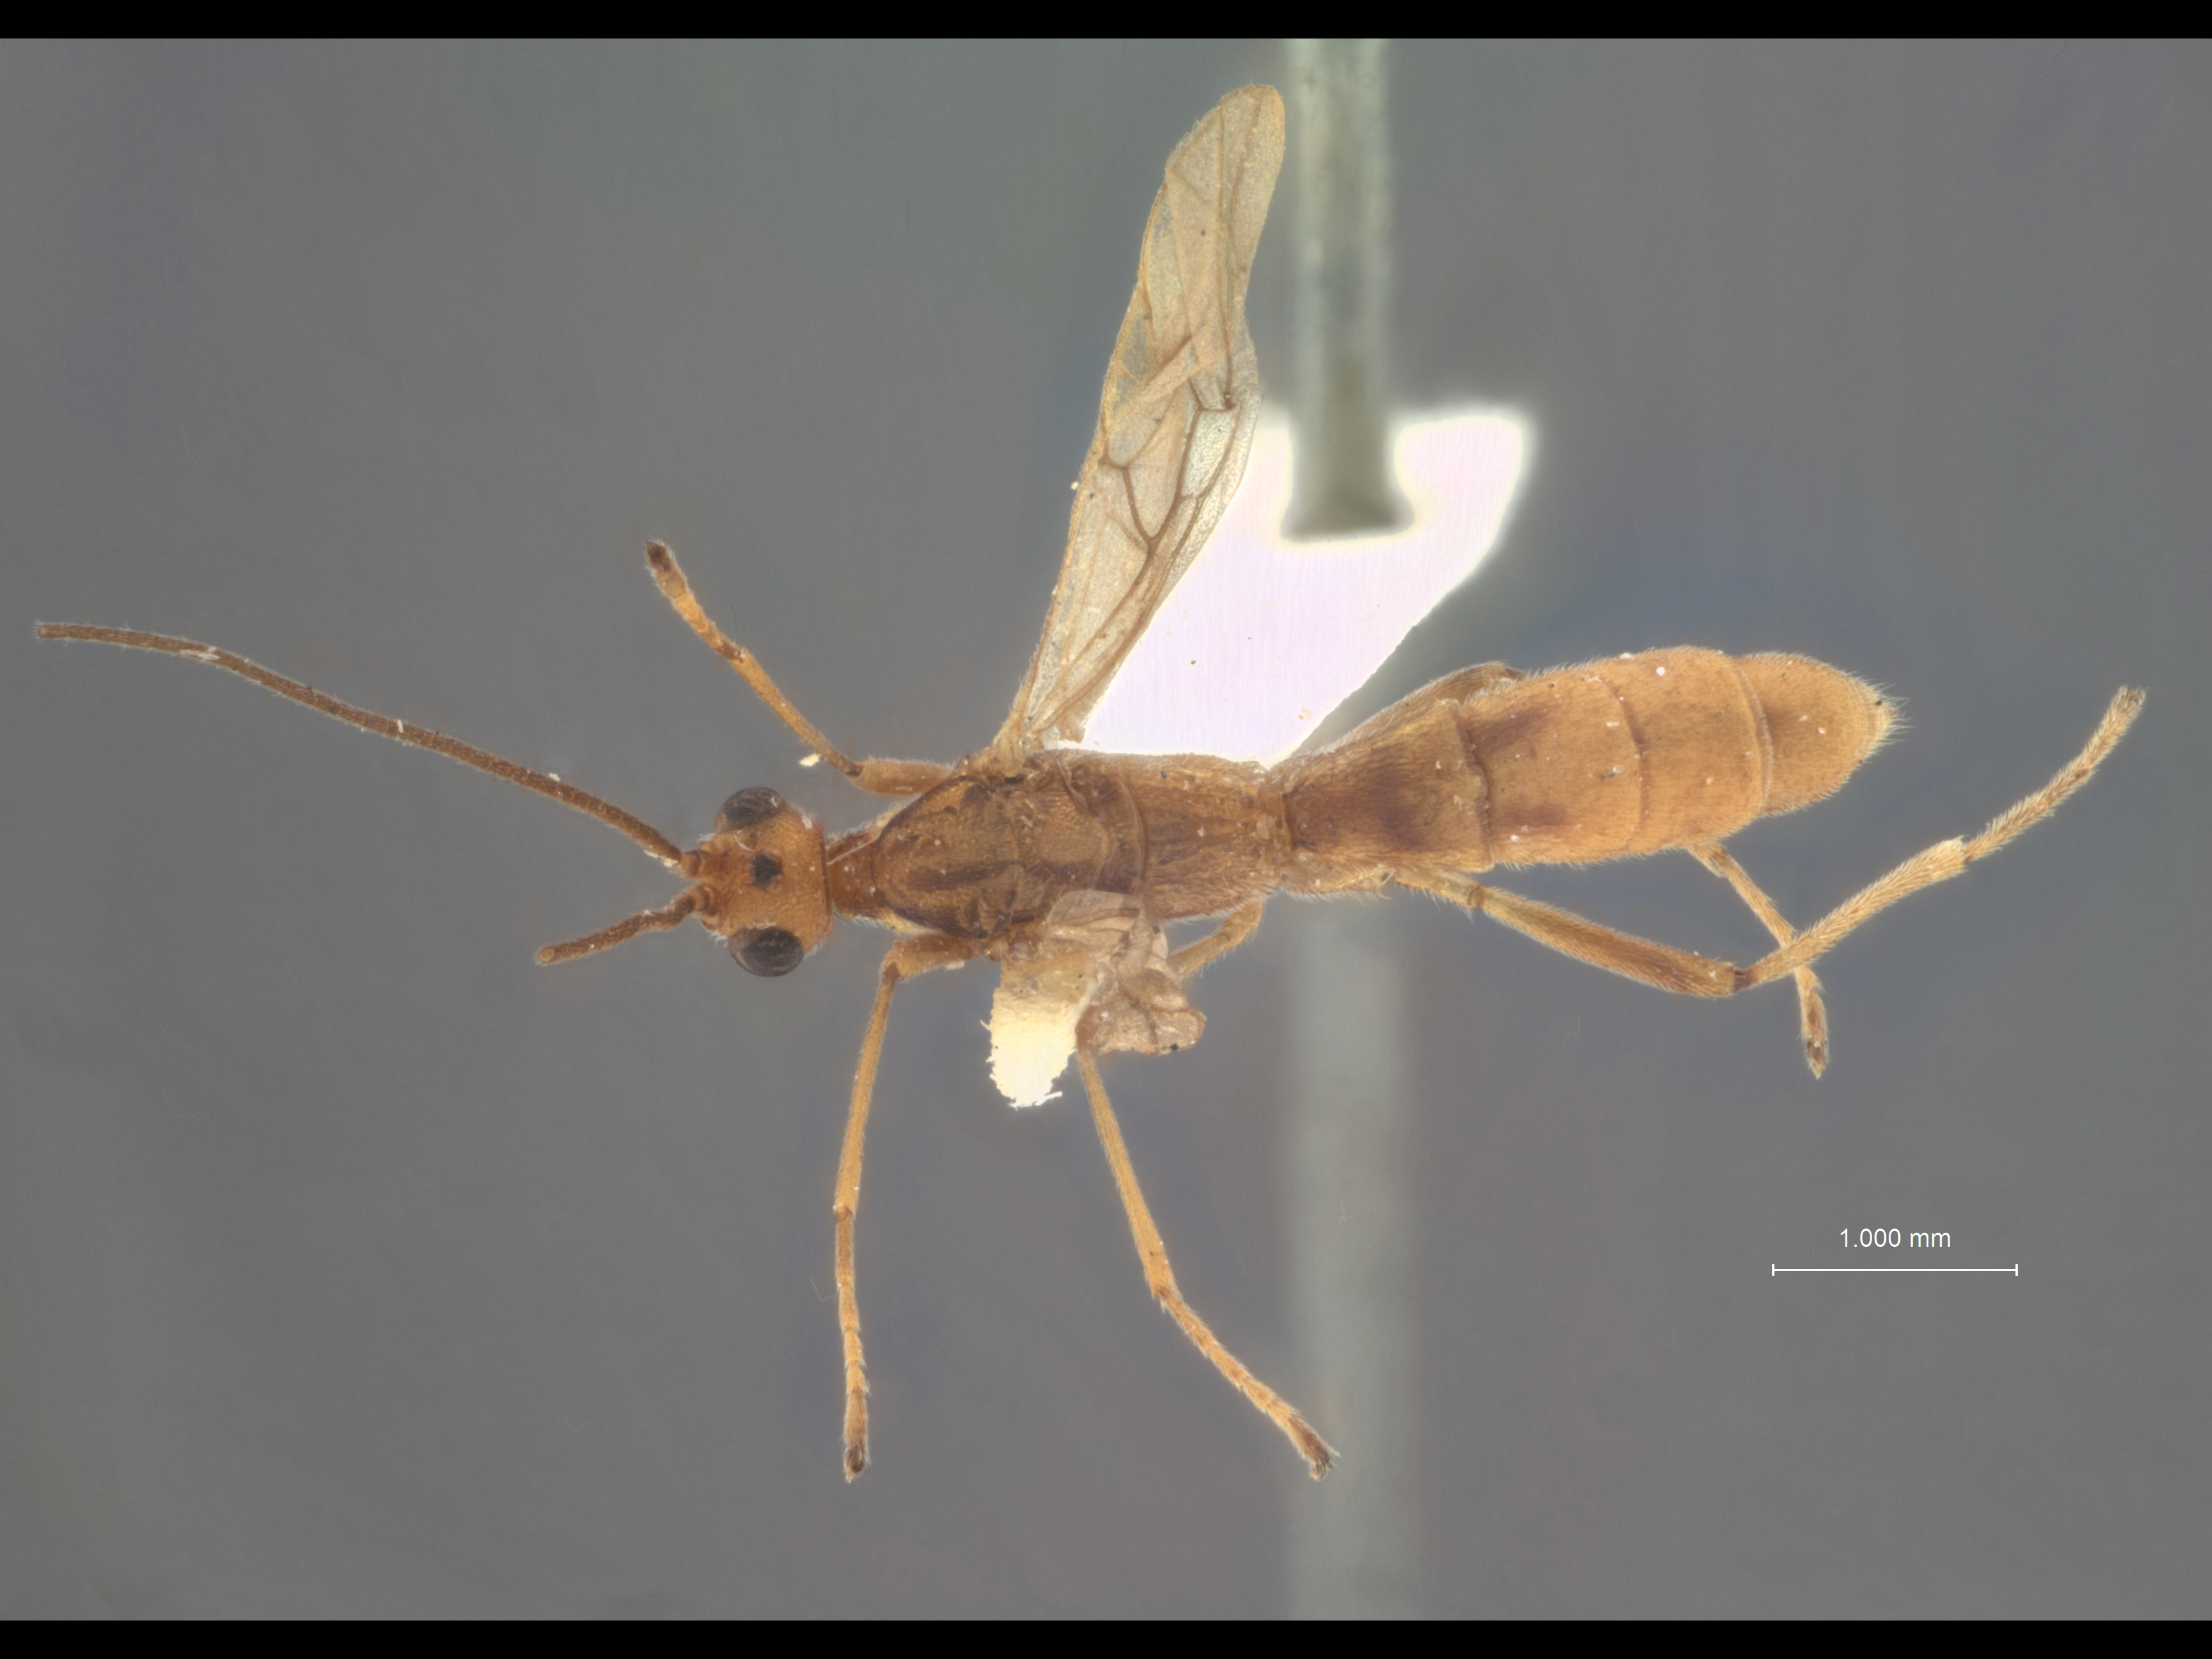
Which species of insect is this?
Rogas naranges
